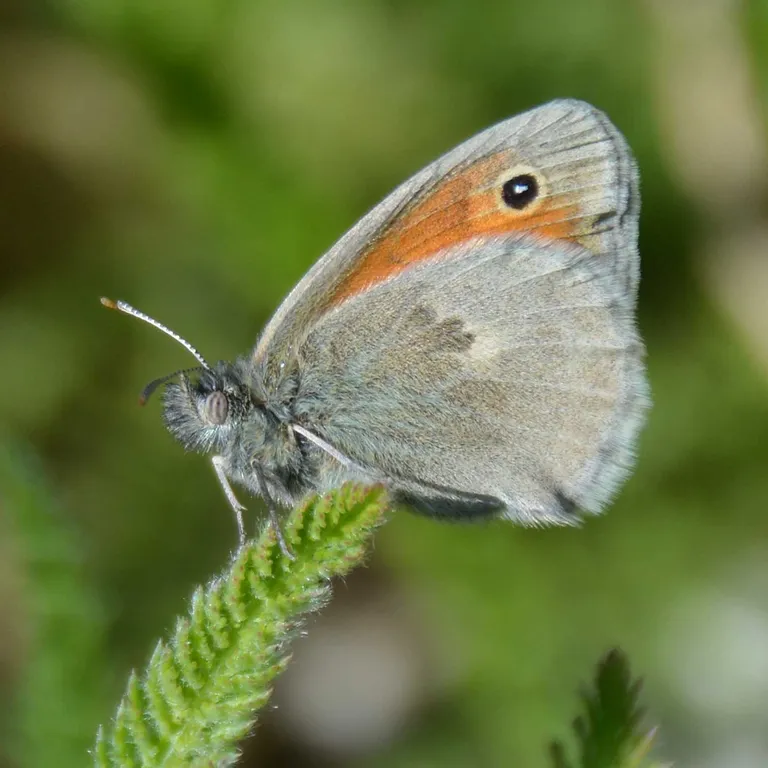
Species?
Coenonympha pamphilus
